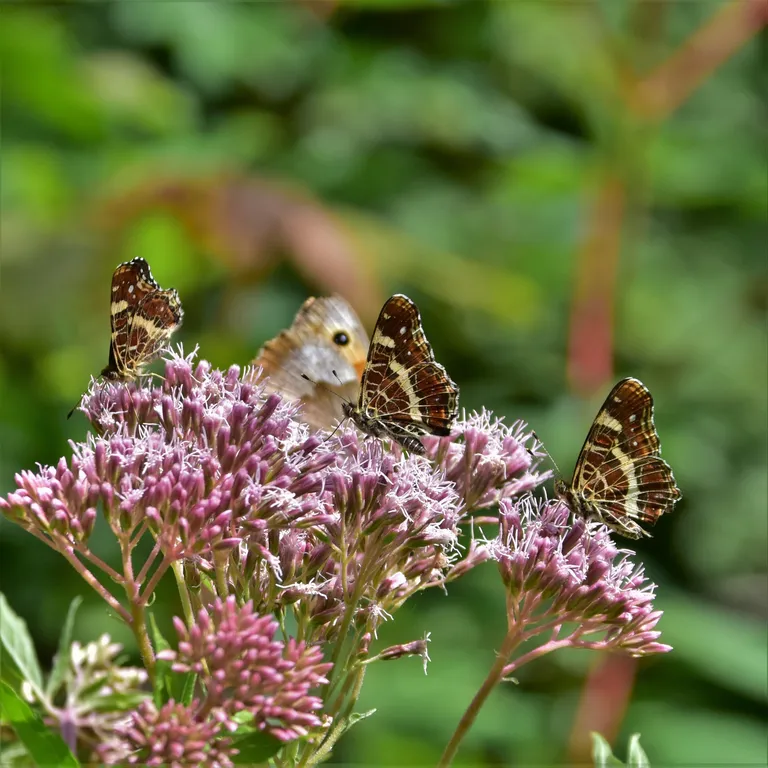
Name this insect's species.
Araschnia levana
